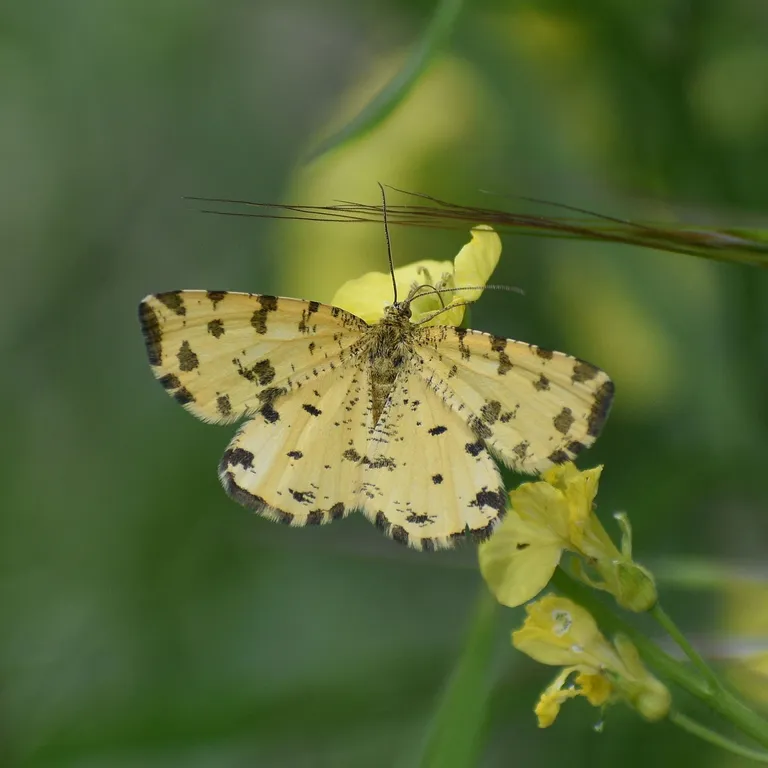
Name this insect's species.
Pseudopanthera macularia
